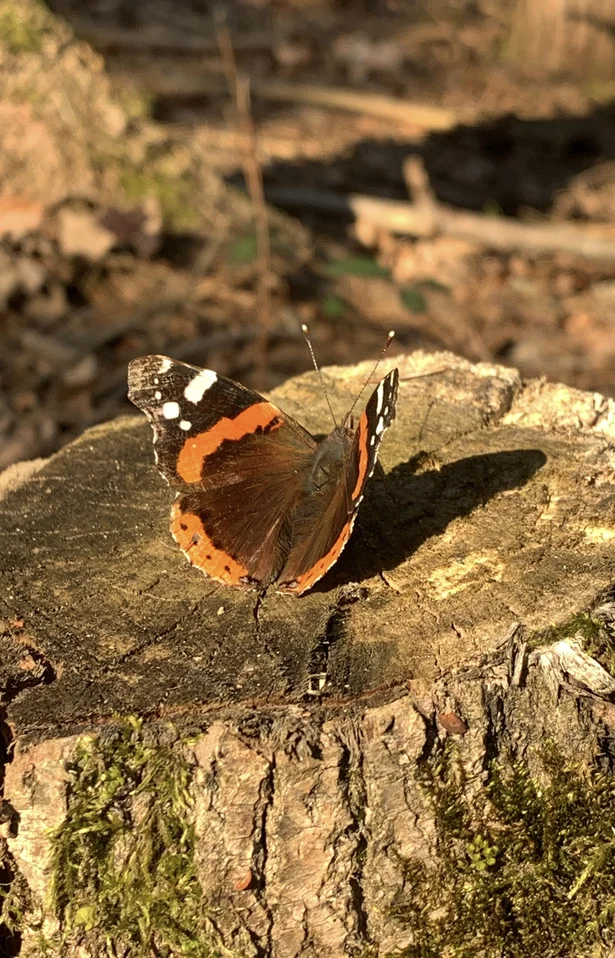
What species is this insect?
Vanessa atalanta
